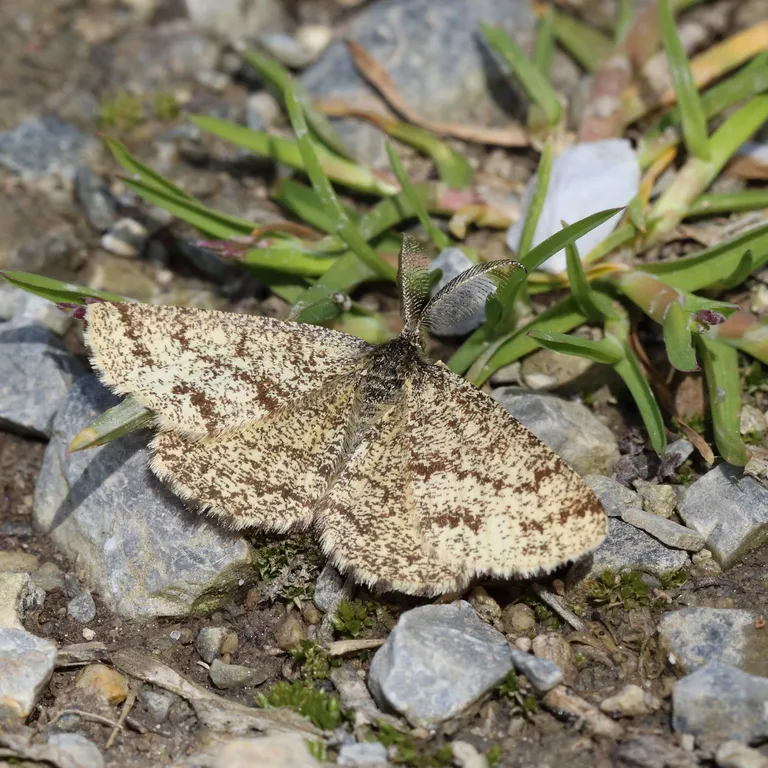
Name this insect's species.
Ematurga atomaria
